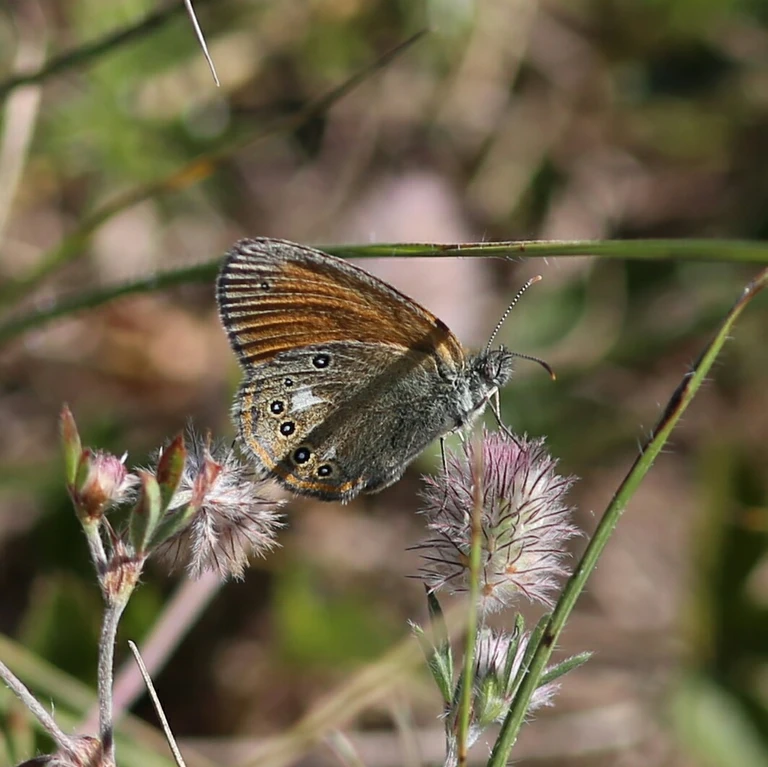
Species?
Coenonympha glycerion (also Coenonympha iphis)
